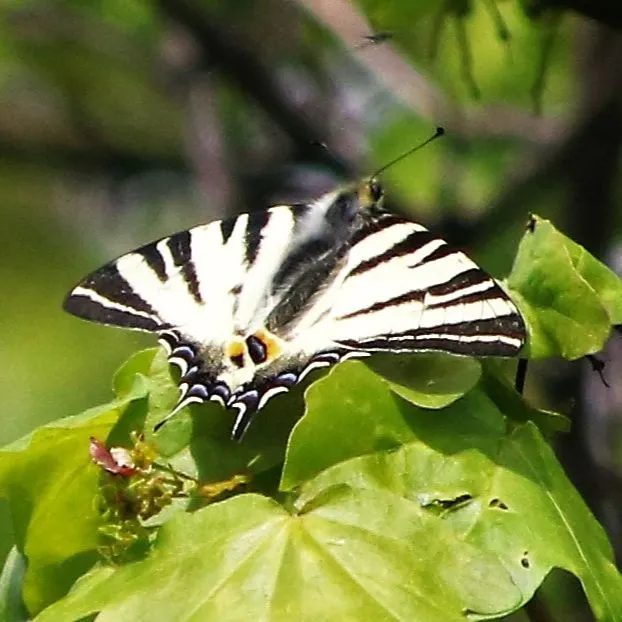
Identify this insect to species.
Iphiclides podalirius
